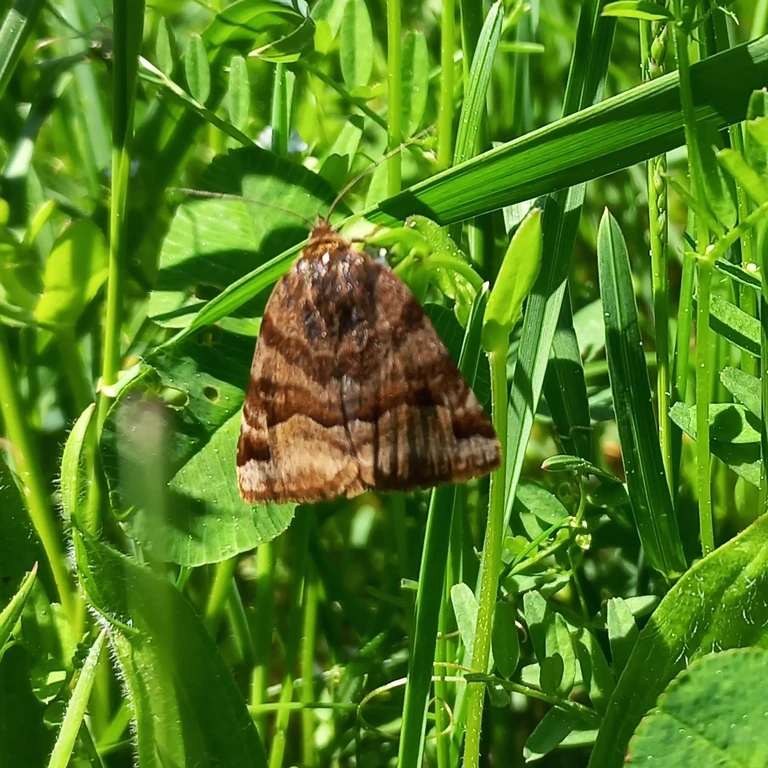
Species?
Euclidia glyphica
